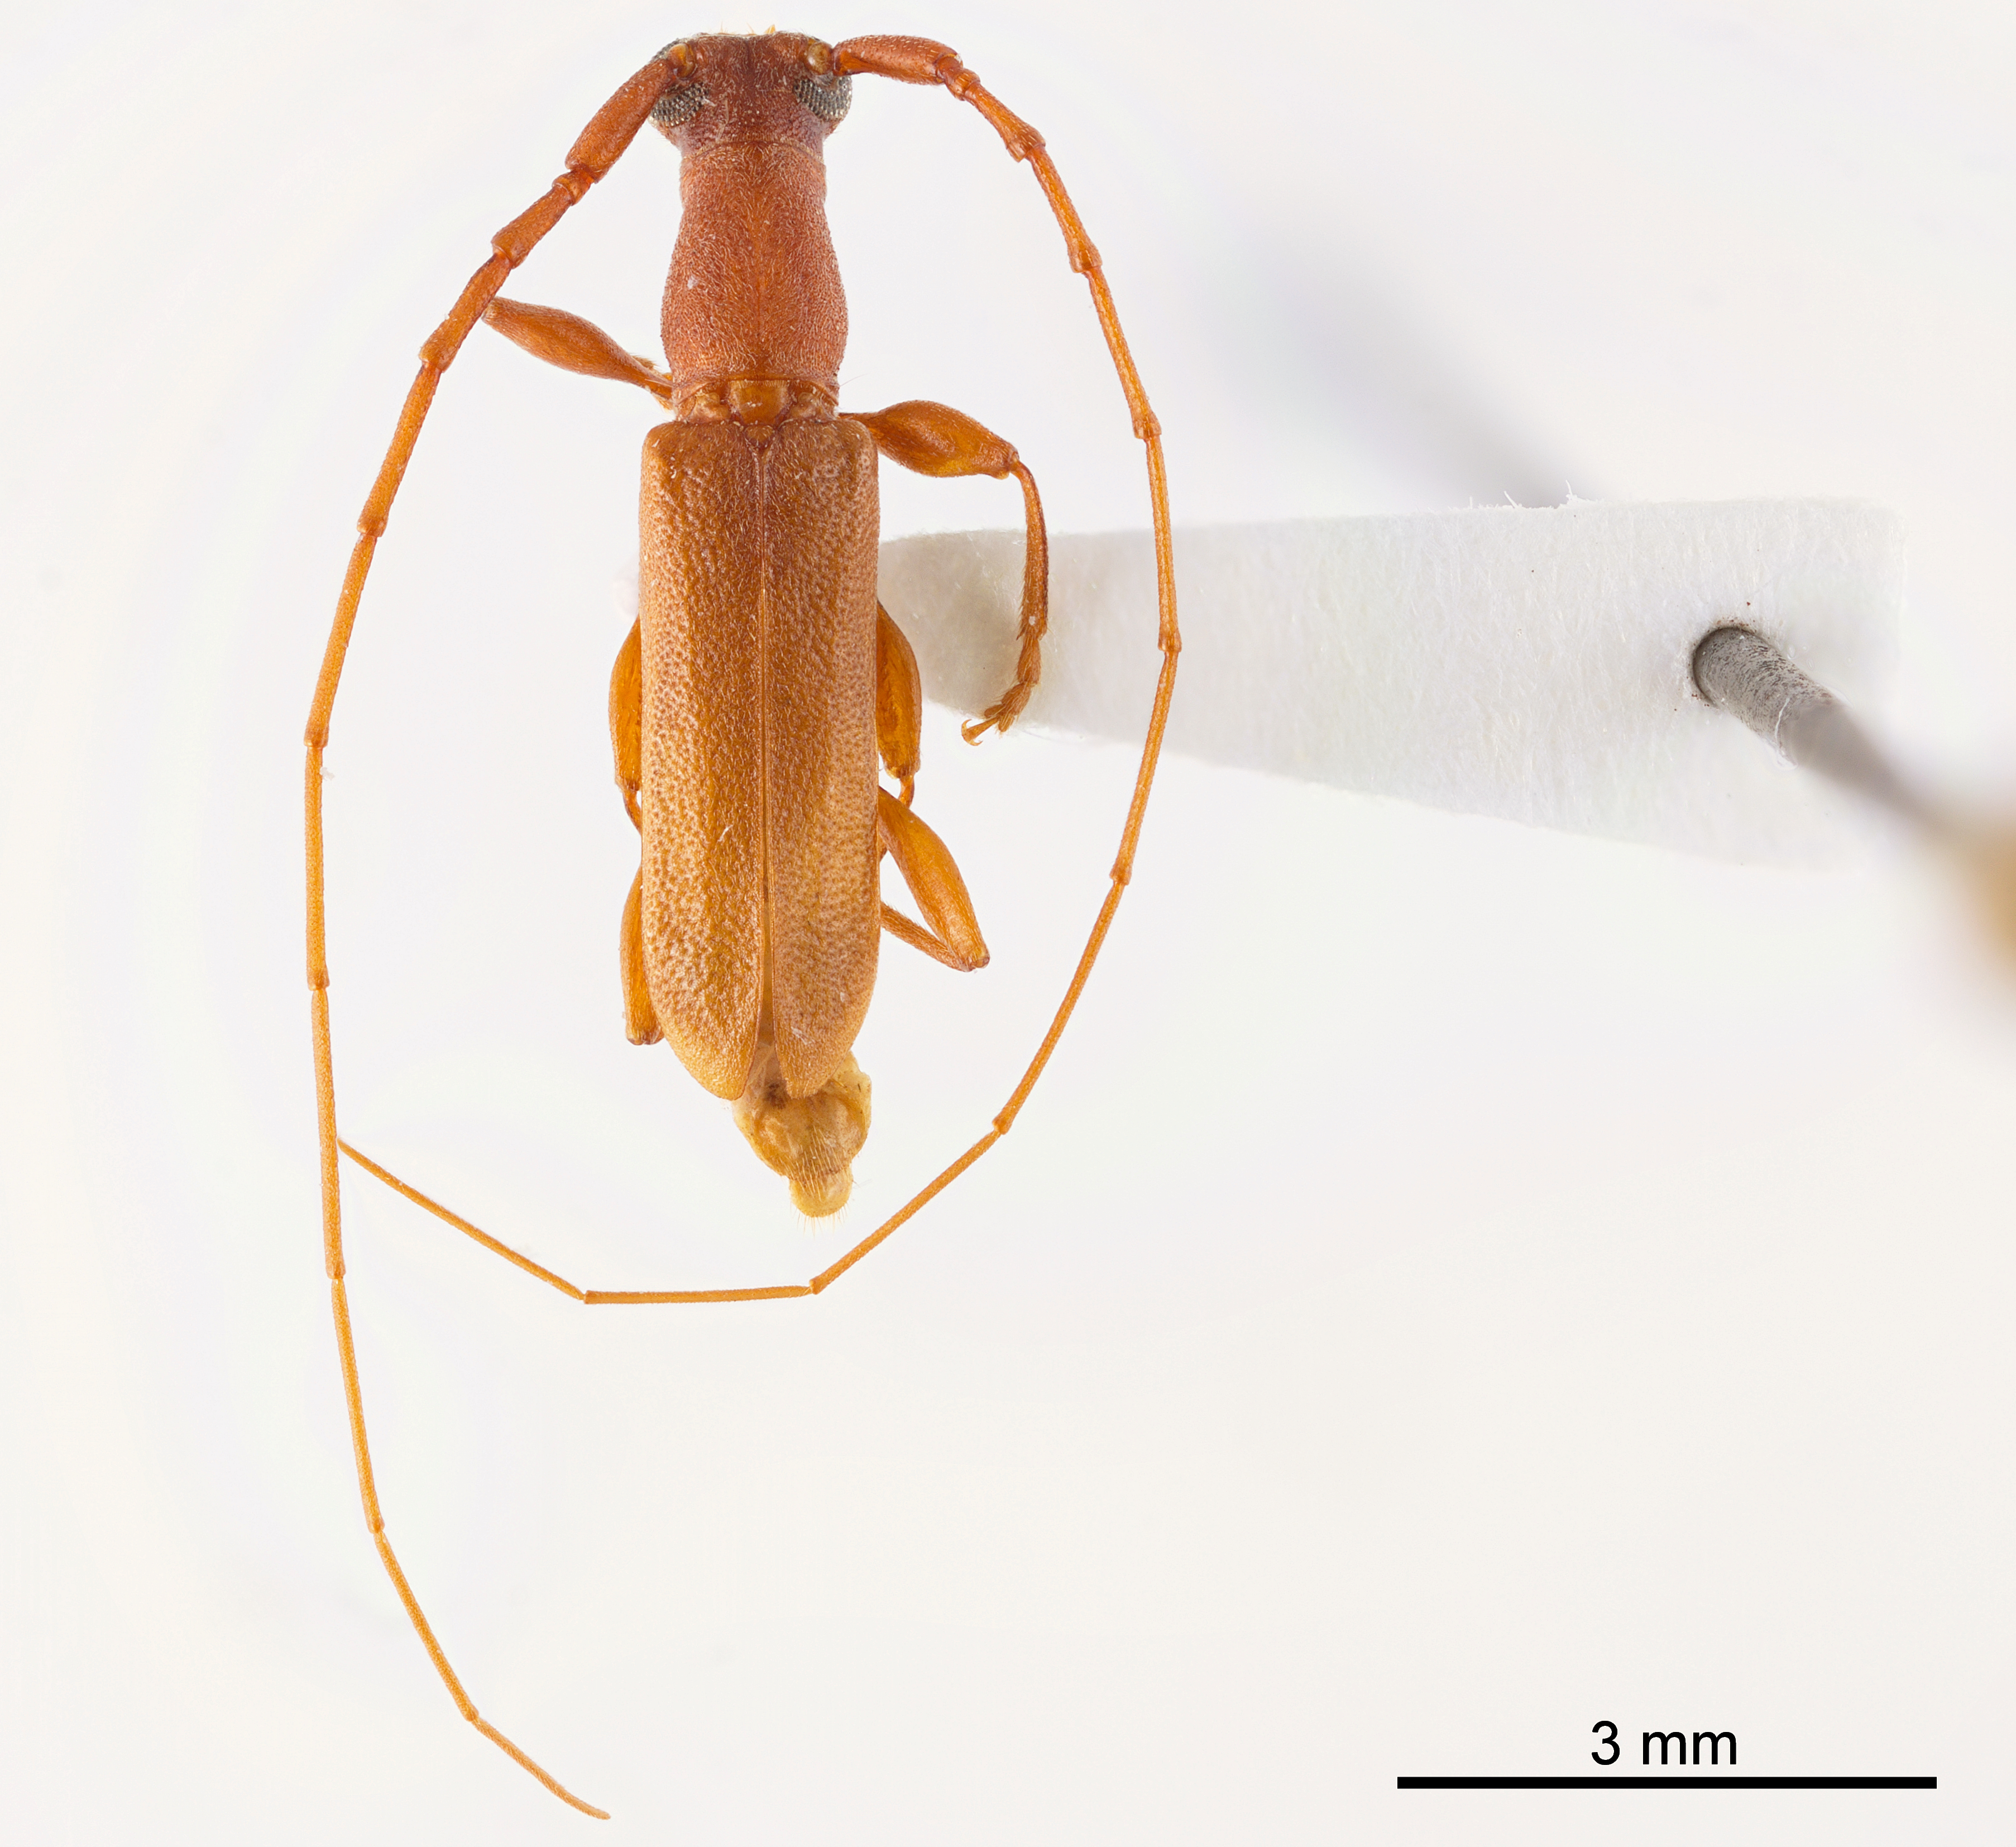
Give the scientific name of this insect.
Hypexilis pallida
